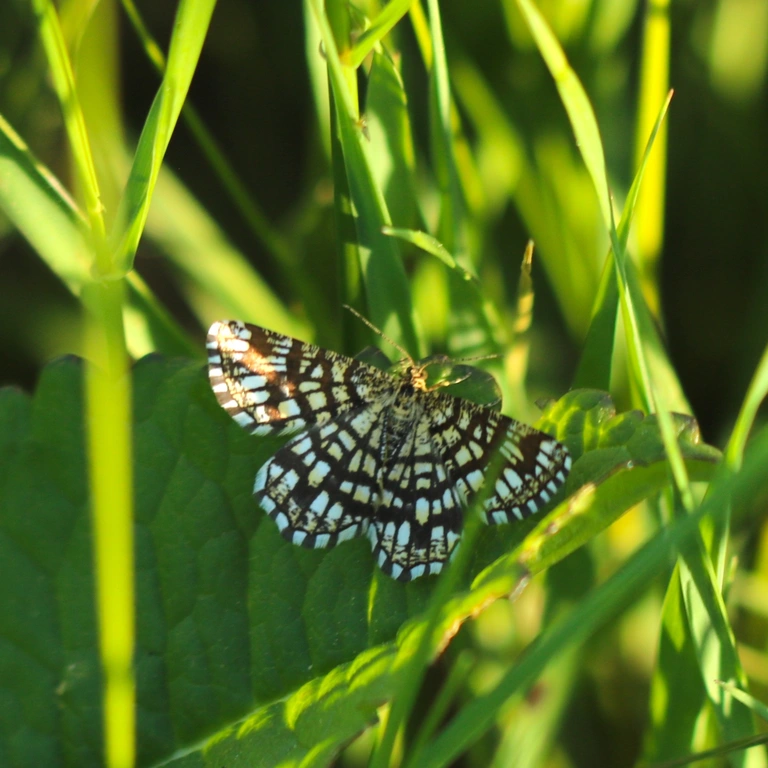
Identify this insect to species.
Chiasmia clathrata
